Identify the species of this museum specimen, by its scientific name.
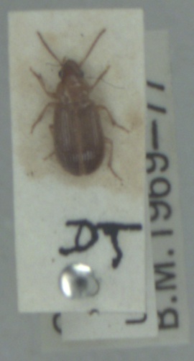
Bradycellus harpalinus
